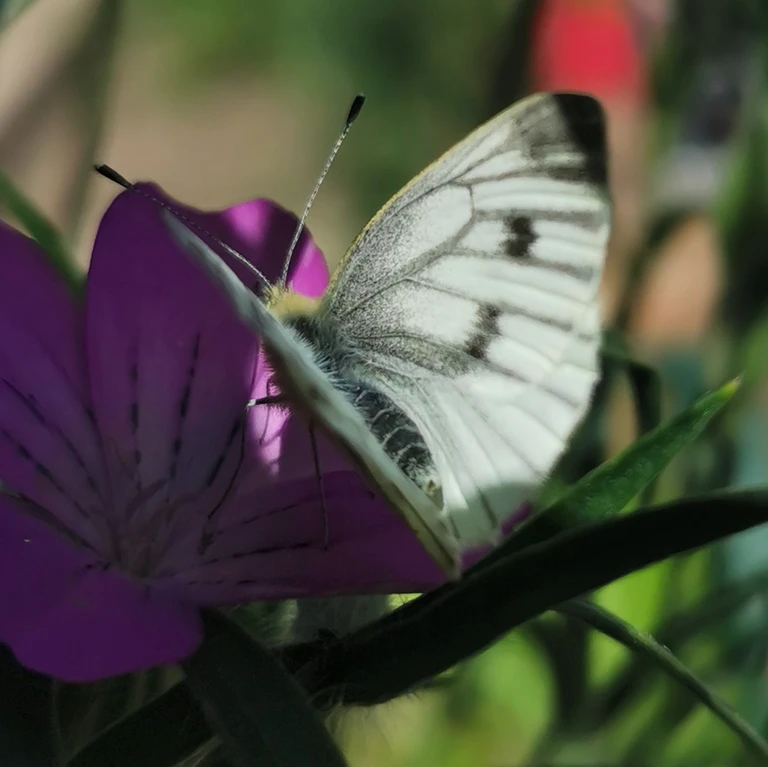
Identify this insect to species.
Pieris napi
